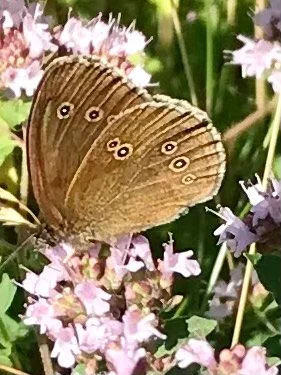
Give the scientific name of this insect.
Aphantopus hyperantus
